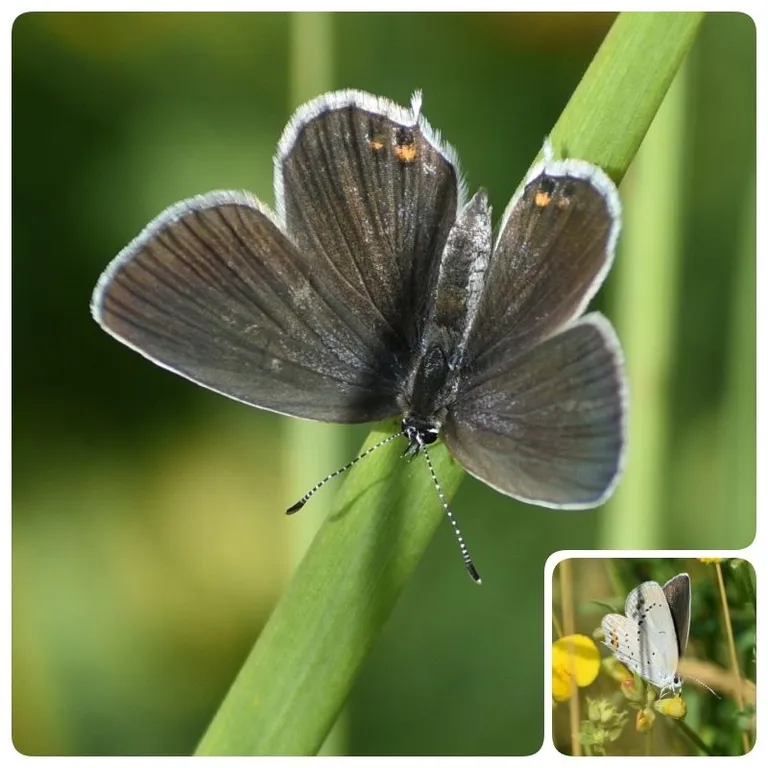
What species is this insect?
Cupido argiades (also Elkalyce argiades)
